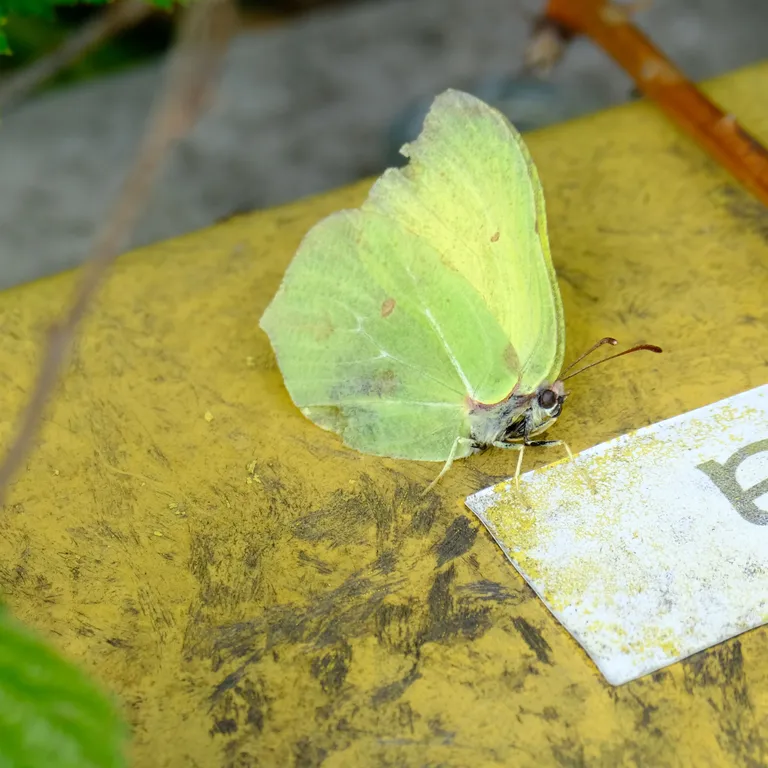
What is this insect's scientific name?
Gonepteryx rhamni
